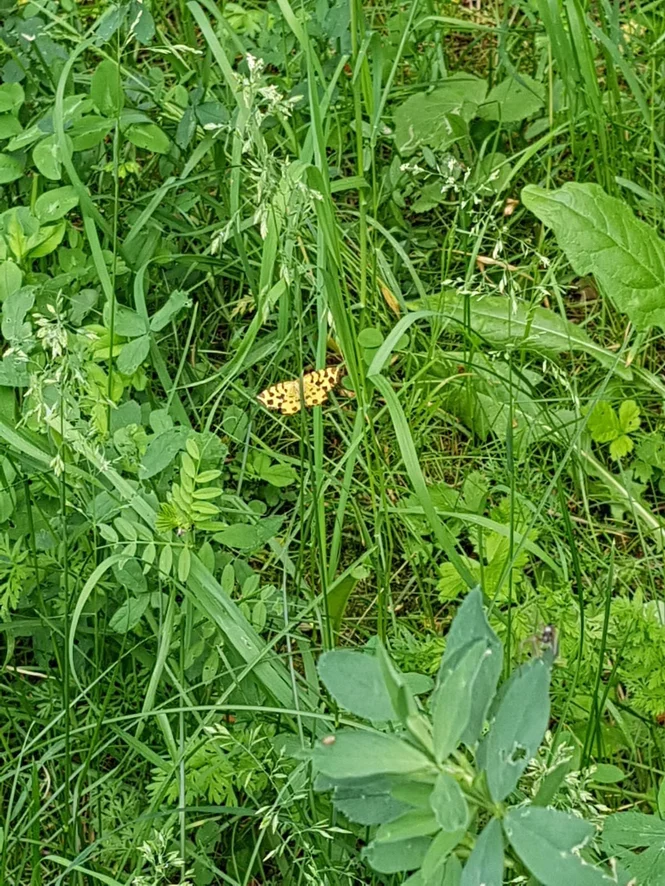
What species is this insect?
Pseudopanthera macularia
